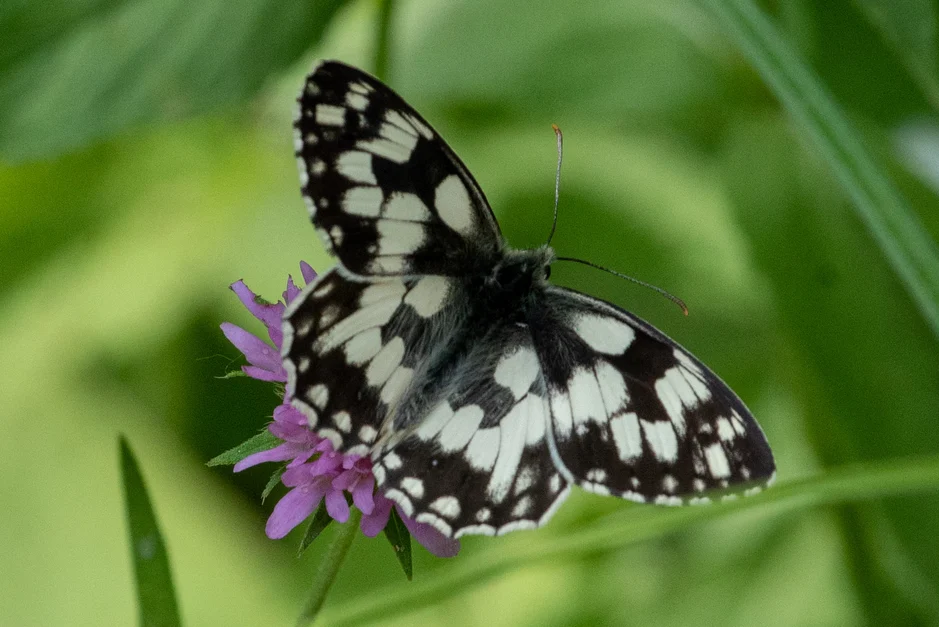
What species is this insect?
Melanargia galathea
